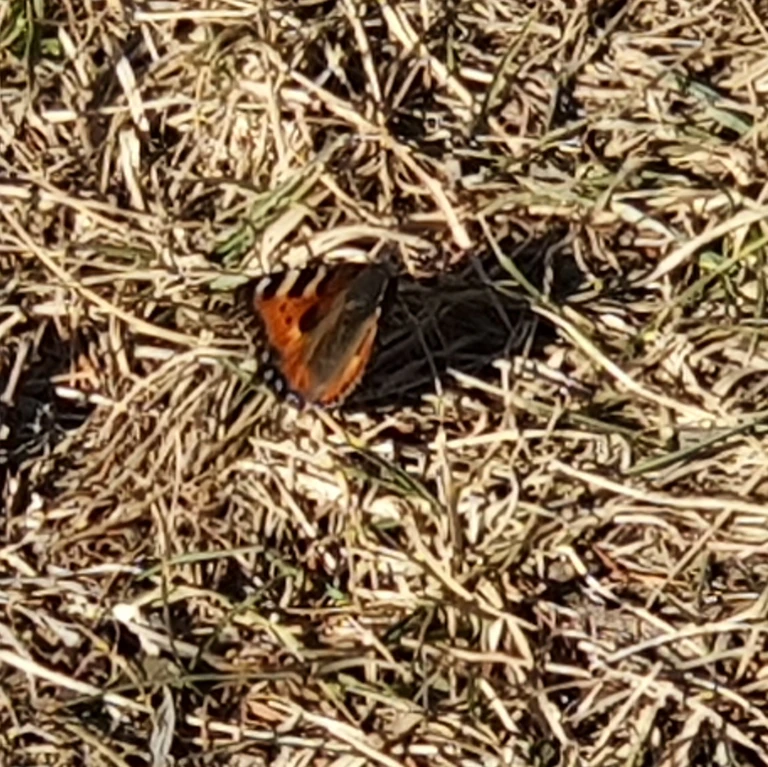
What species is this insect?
Aglais urticae
